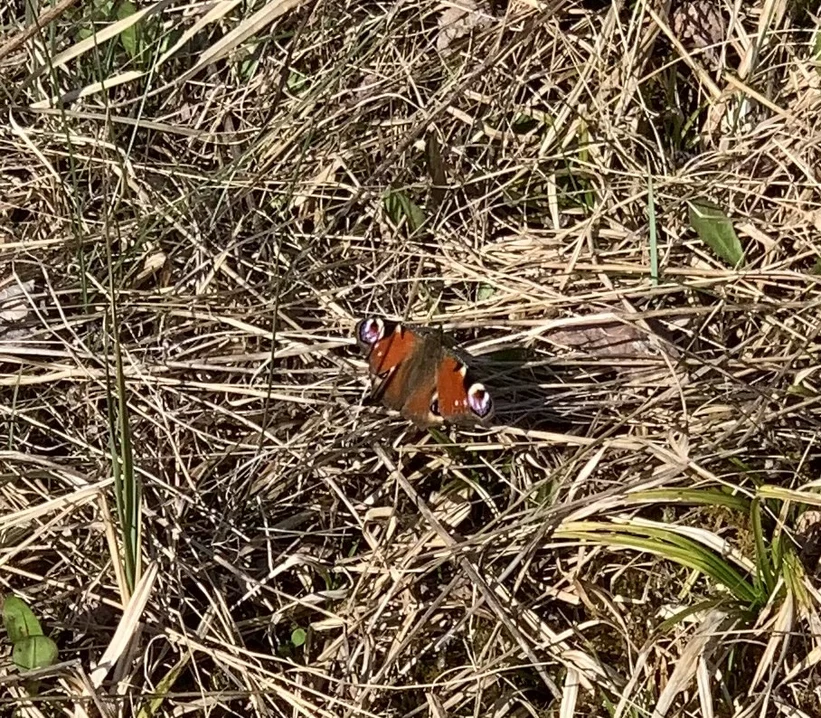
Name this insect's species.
Aglais io
